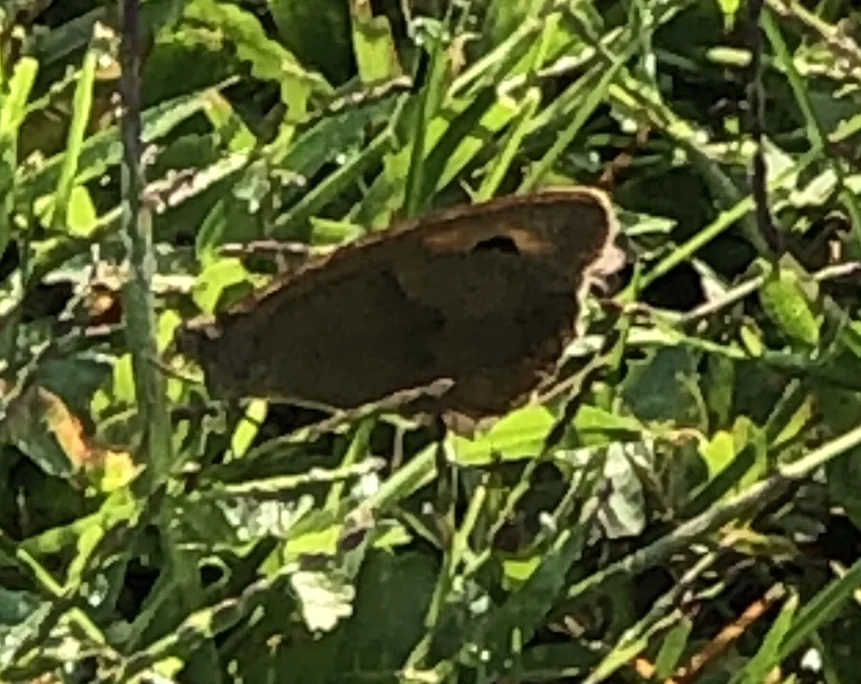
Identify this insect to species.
Maniola jurtina
